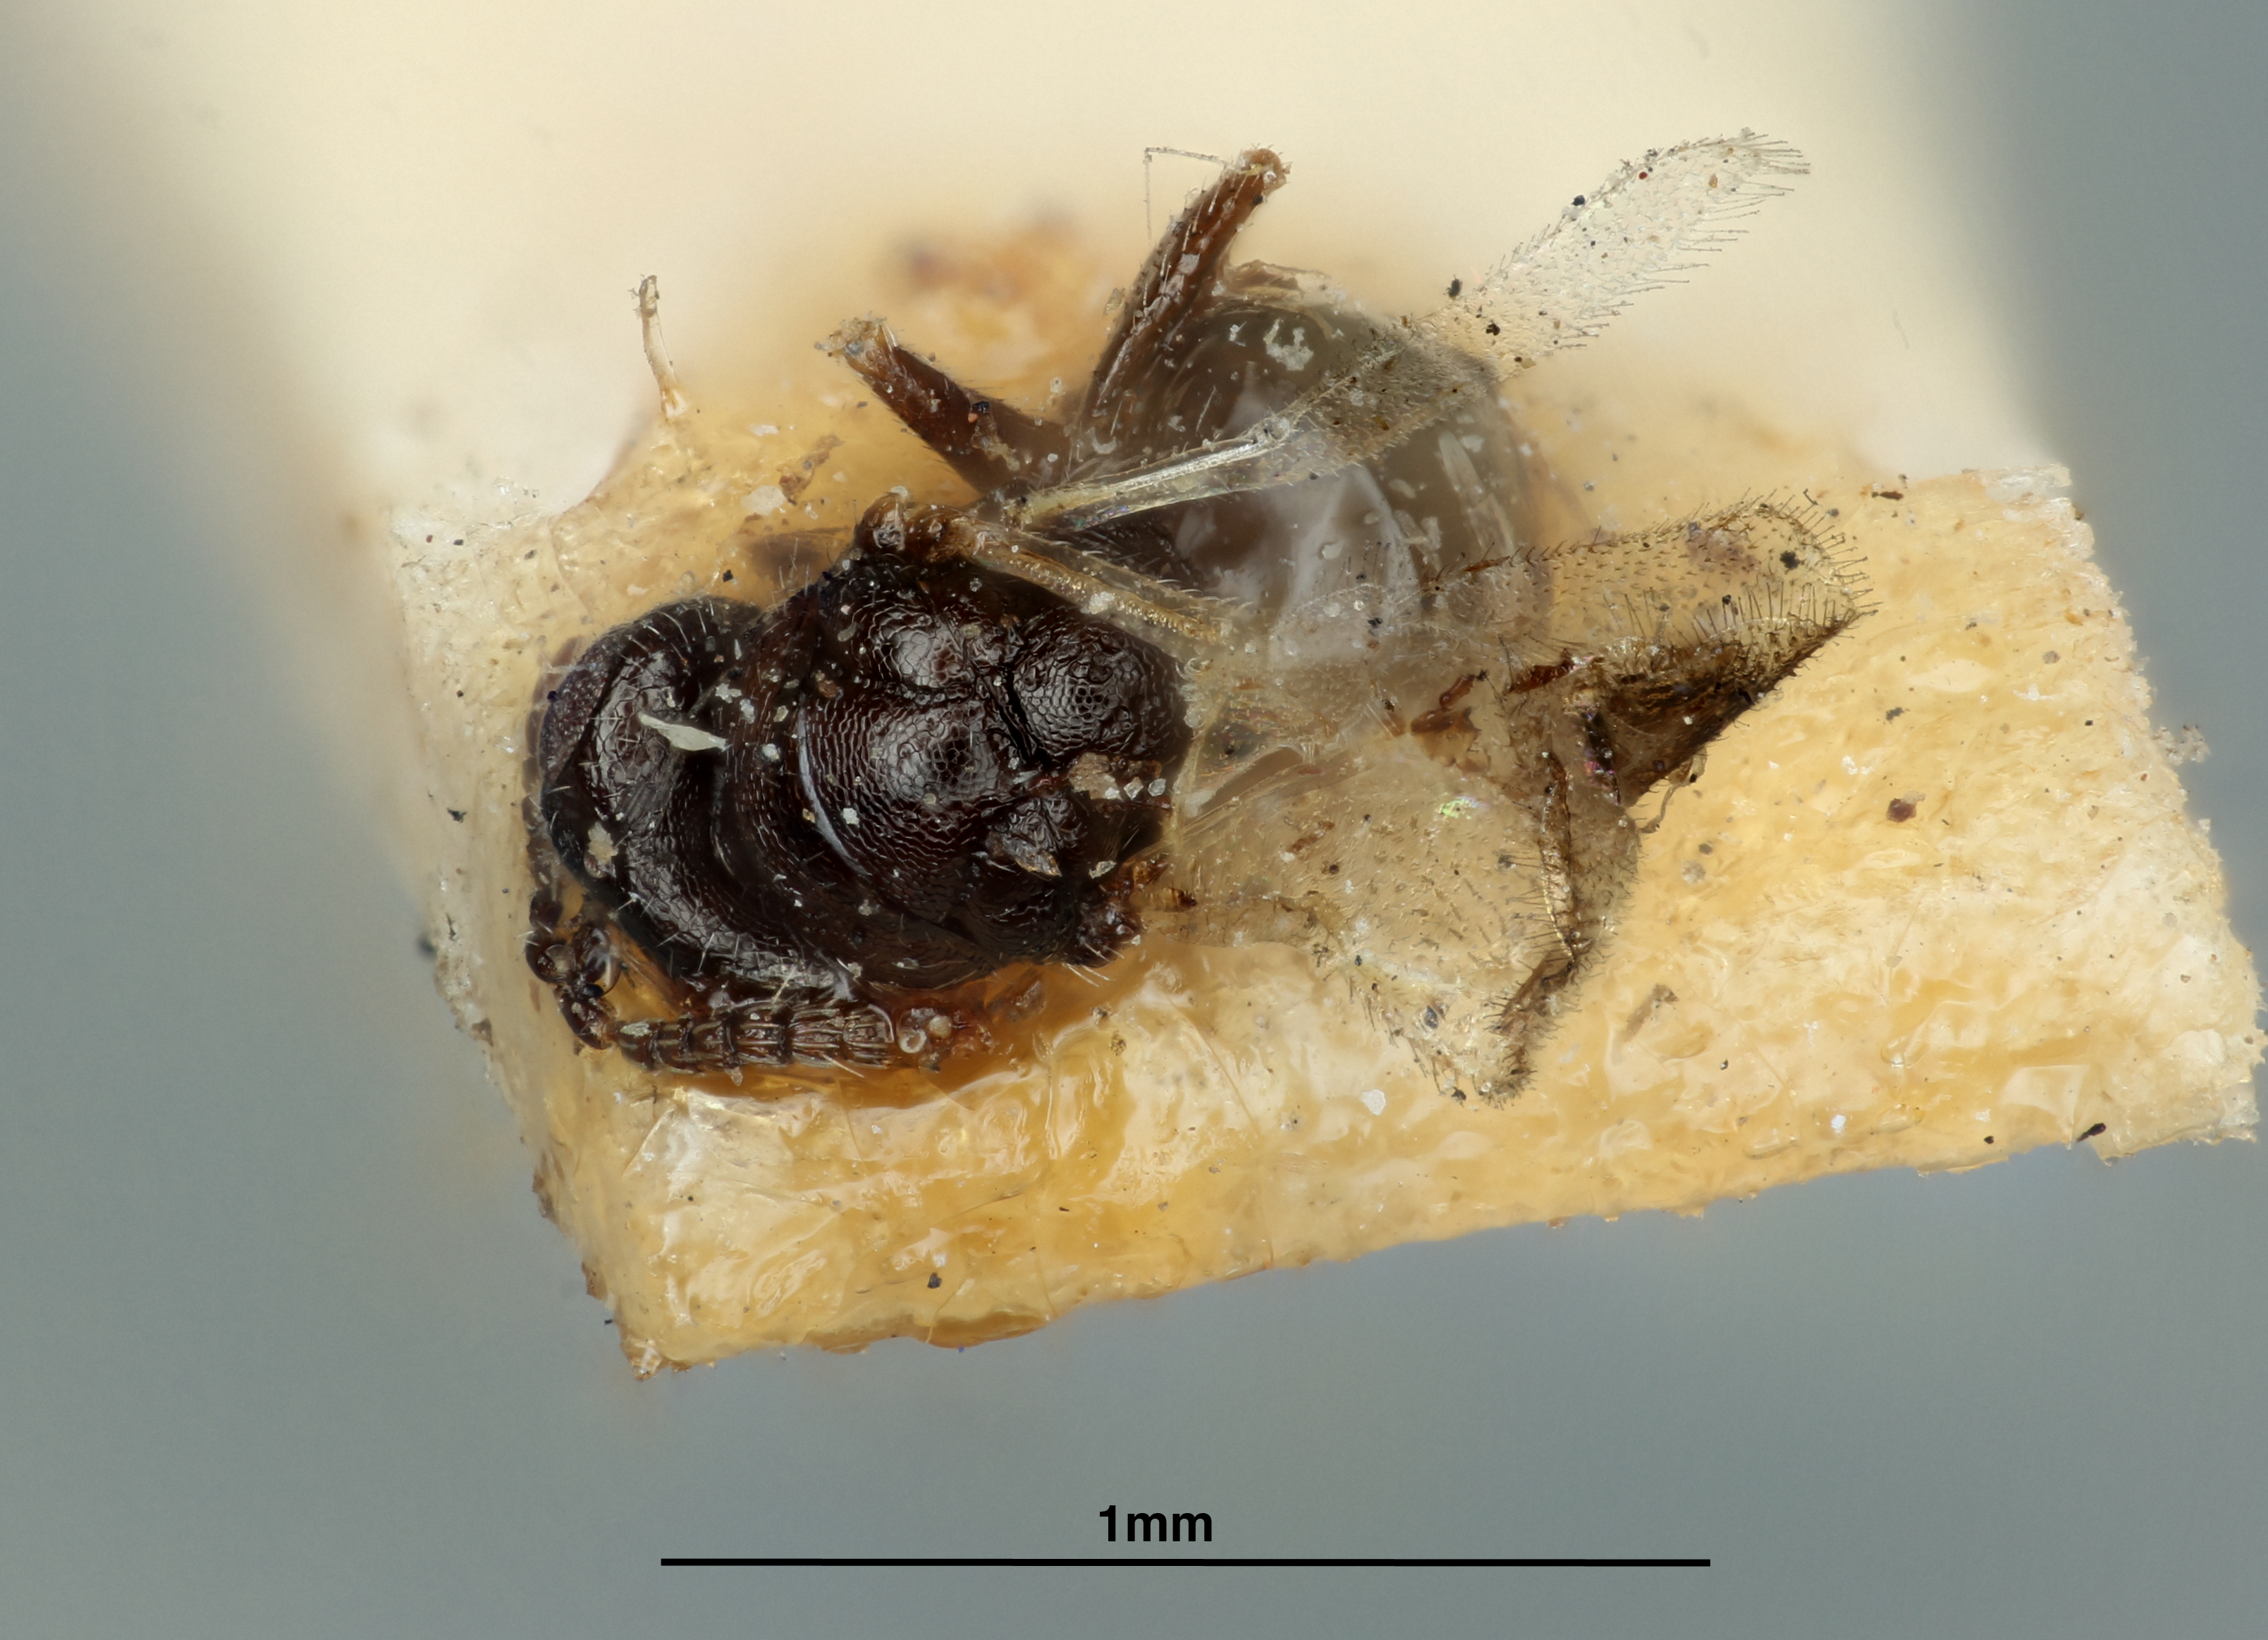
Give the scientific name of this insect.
Systole minuta
